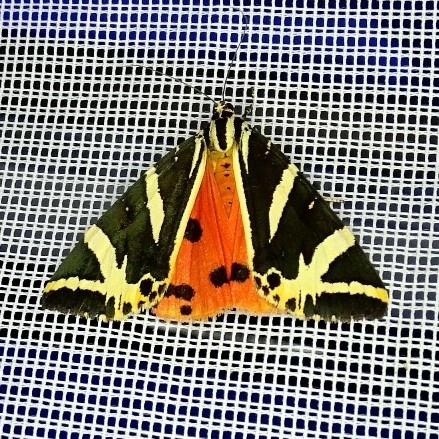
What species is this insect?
Euplagia quadripunctaria
